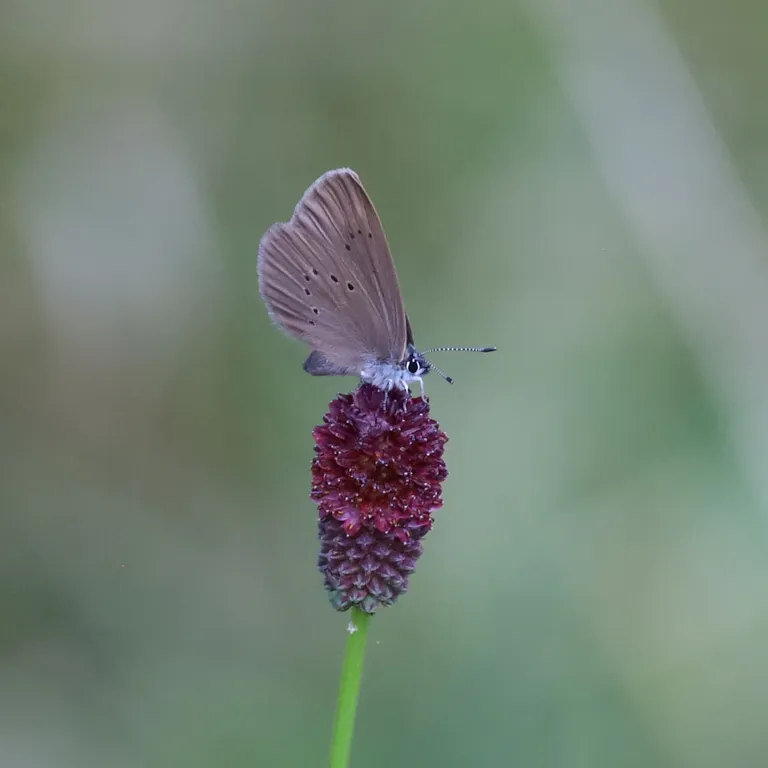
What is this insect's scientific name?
Phengaris nausithous (also Maculinea nausithous)
